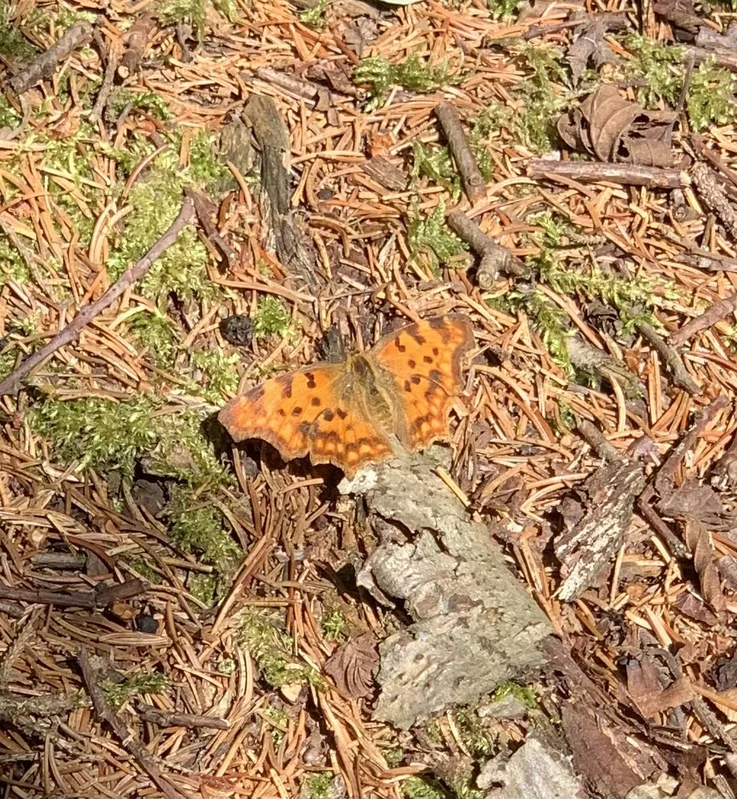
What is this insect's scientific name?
Polygonia c-album
